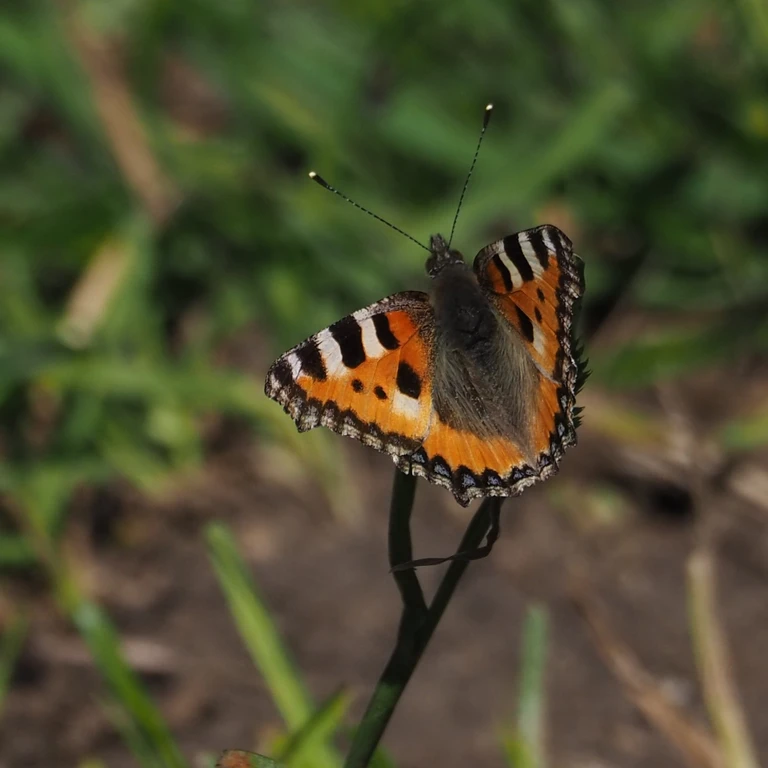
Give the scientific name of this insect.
Aglais urticae
